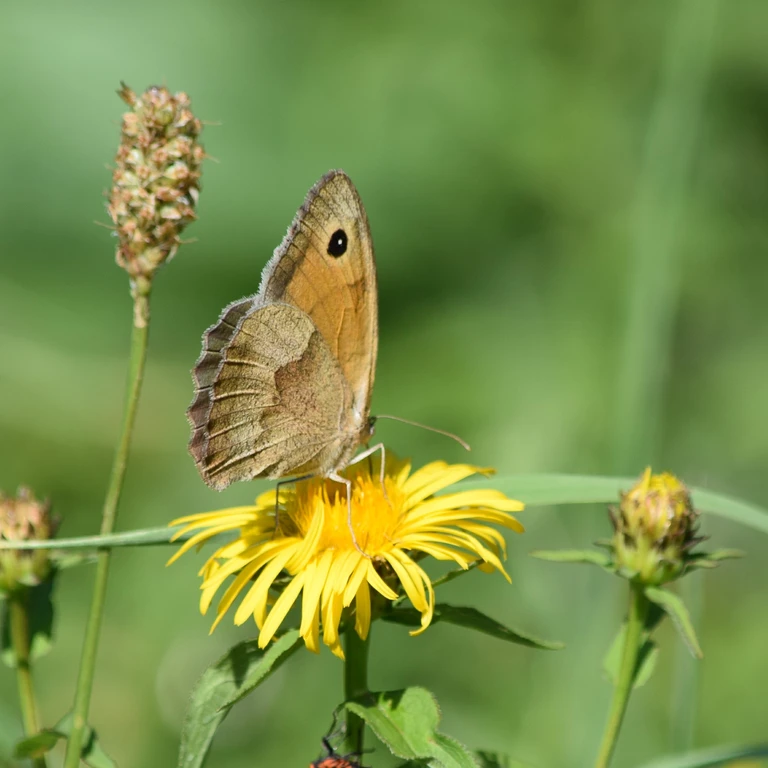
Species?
Maniola jurtina
